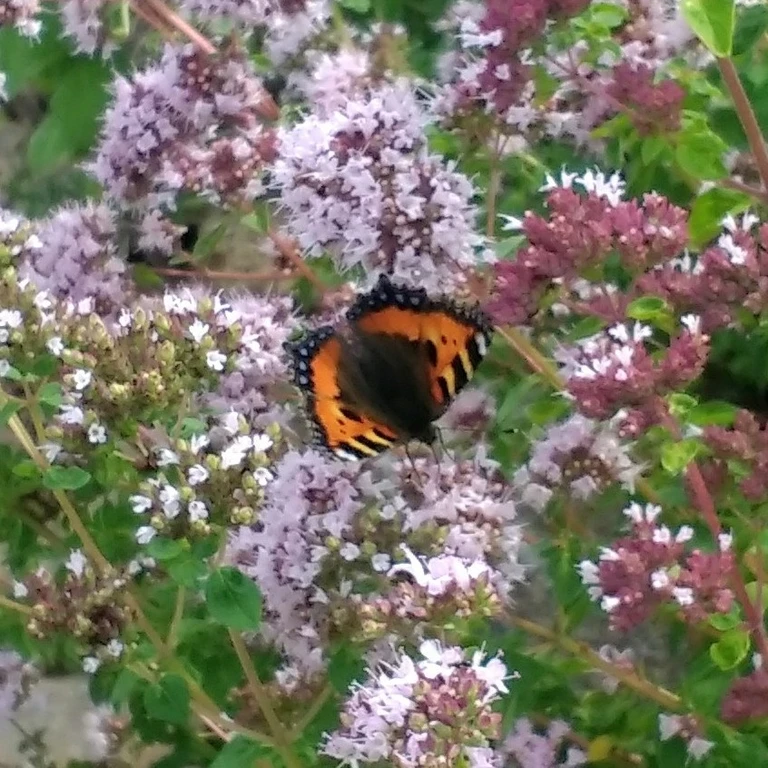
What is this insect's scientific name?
Aglais urticae
